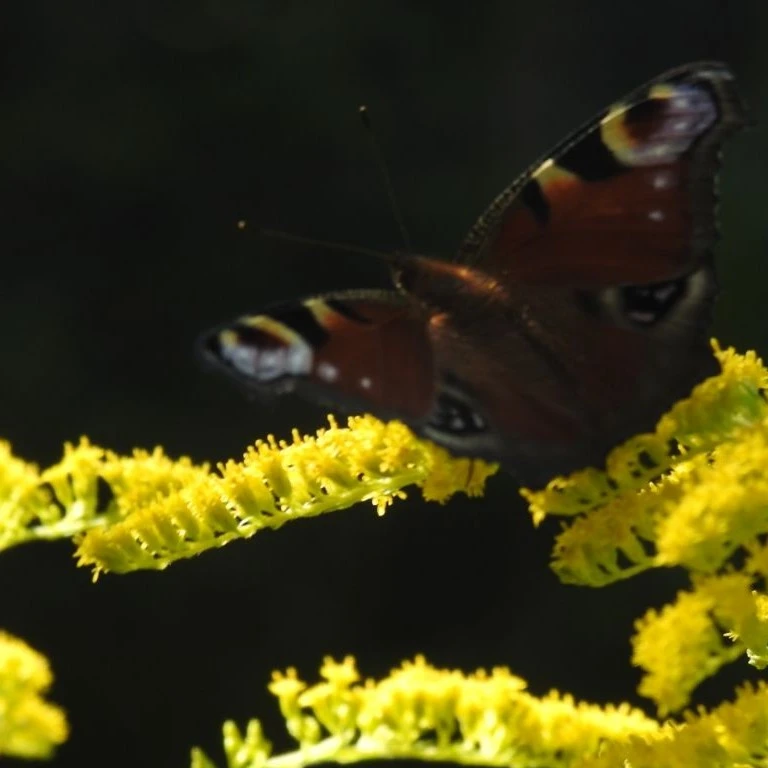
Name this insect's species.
Aglais io
